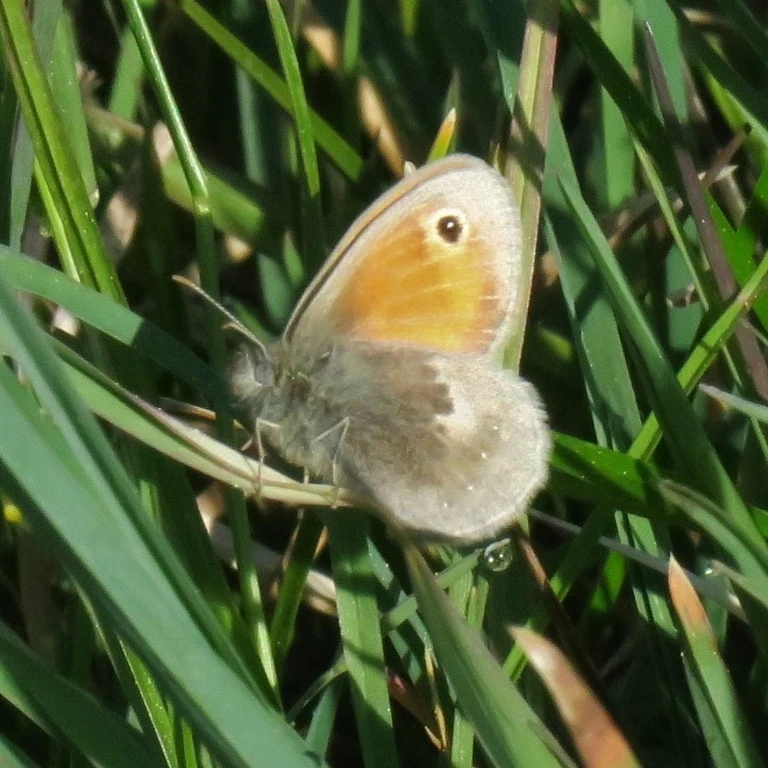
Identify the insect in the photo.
Coenonympha pamphilus
